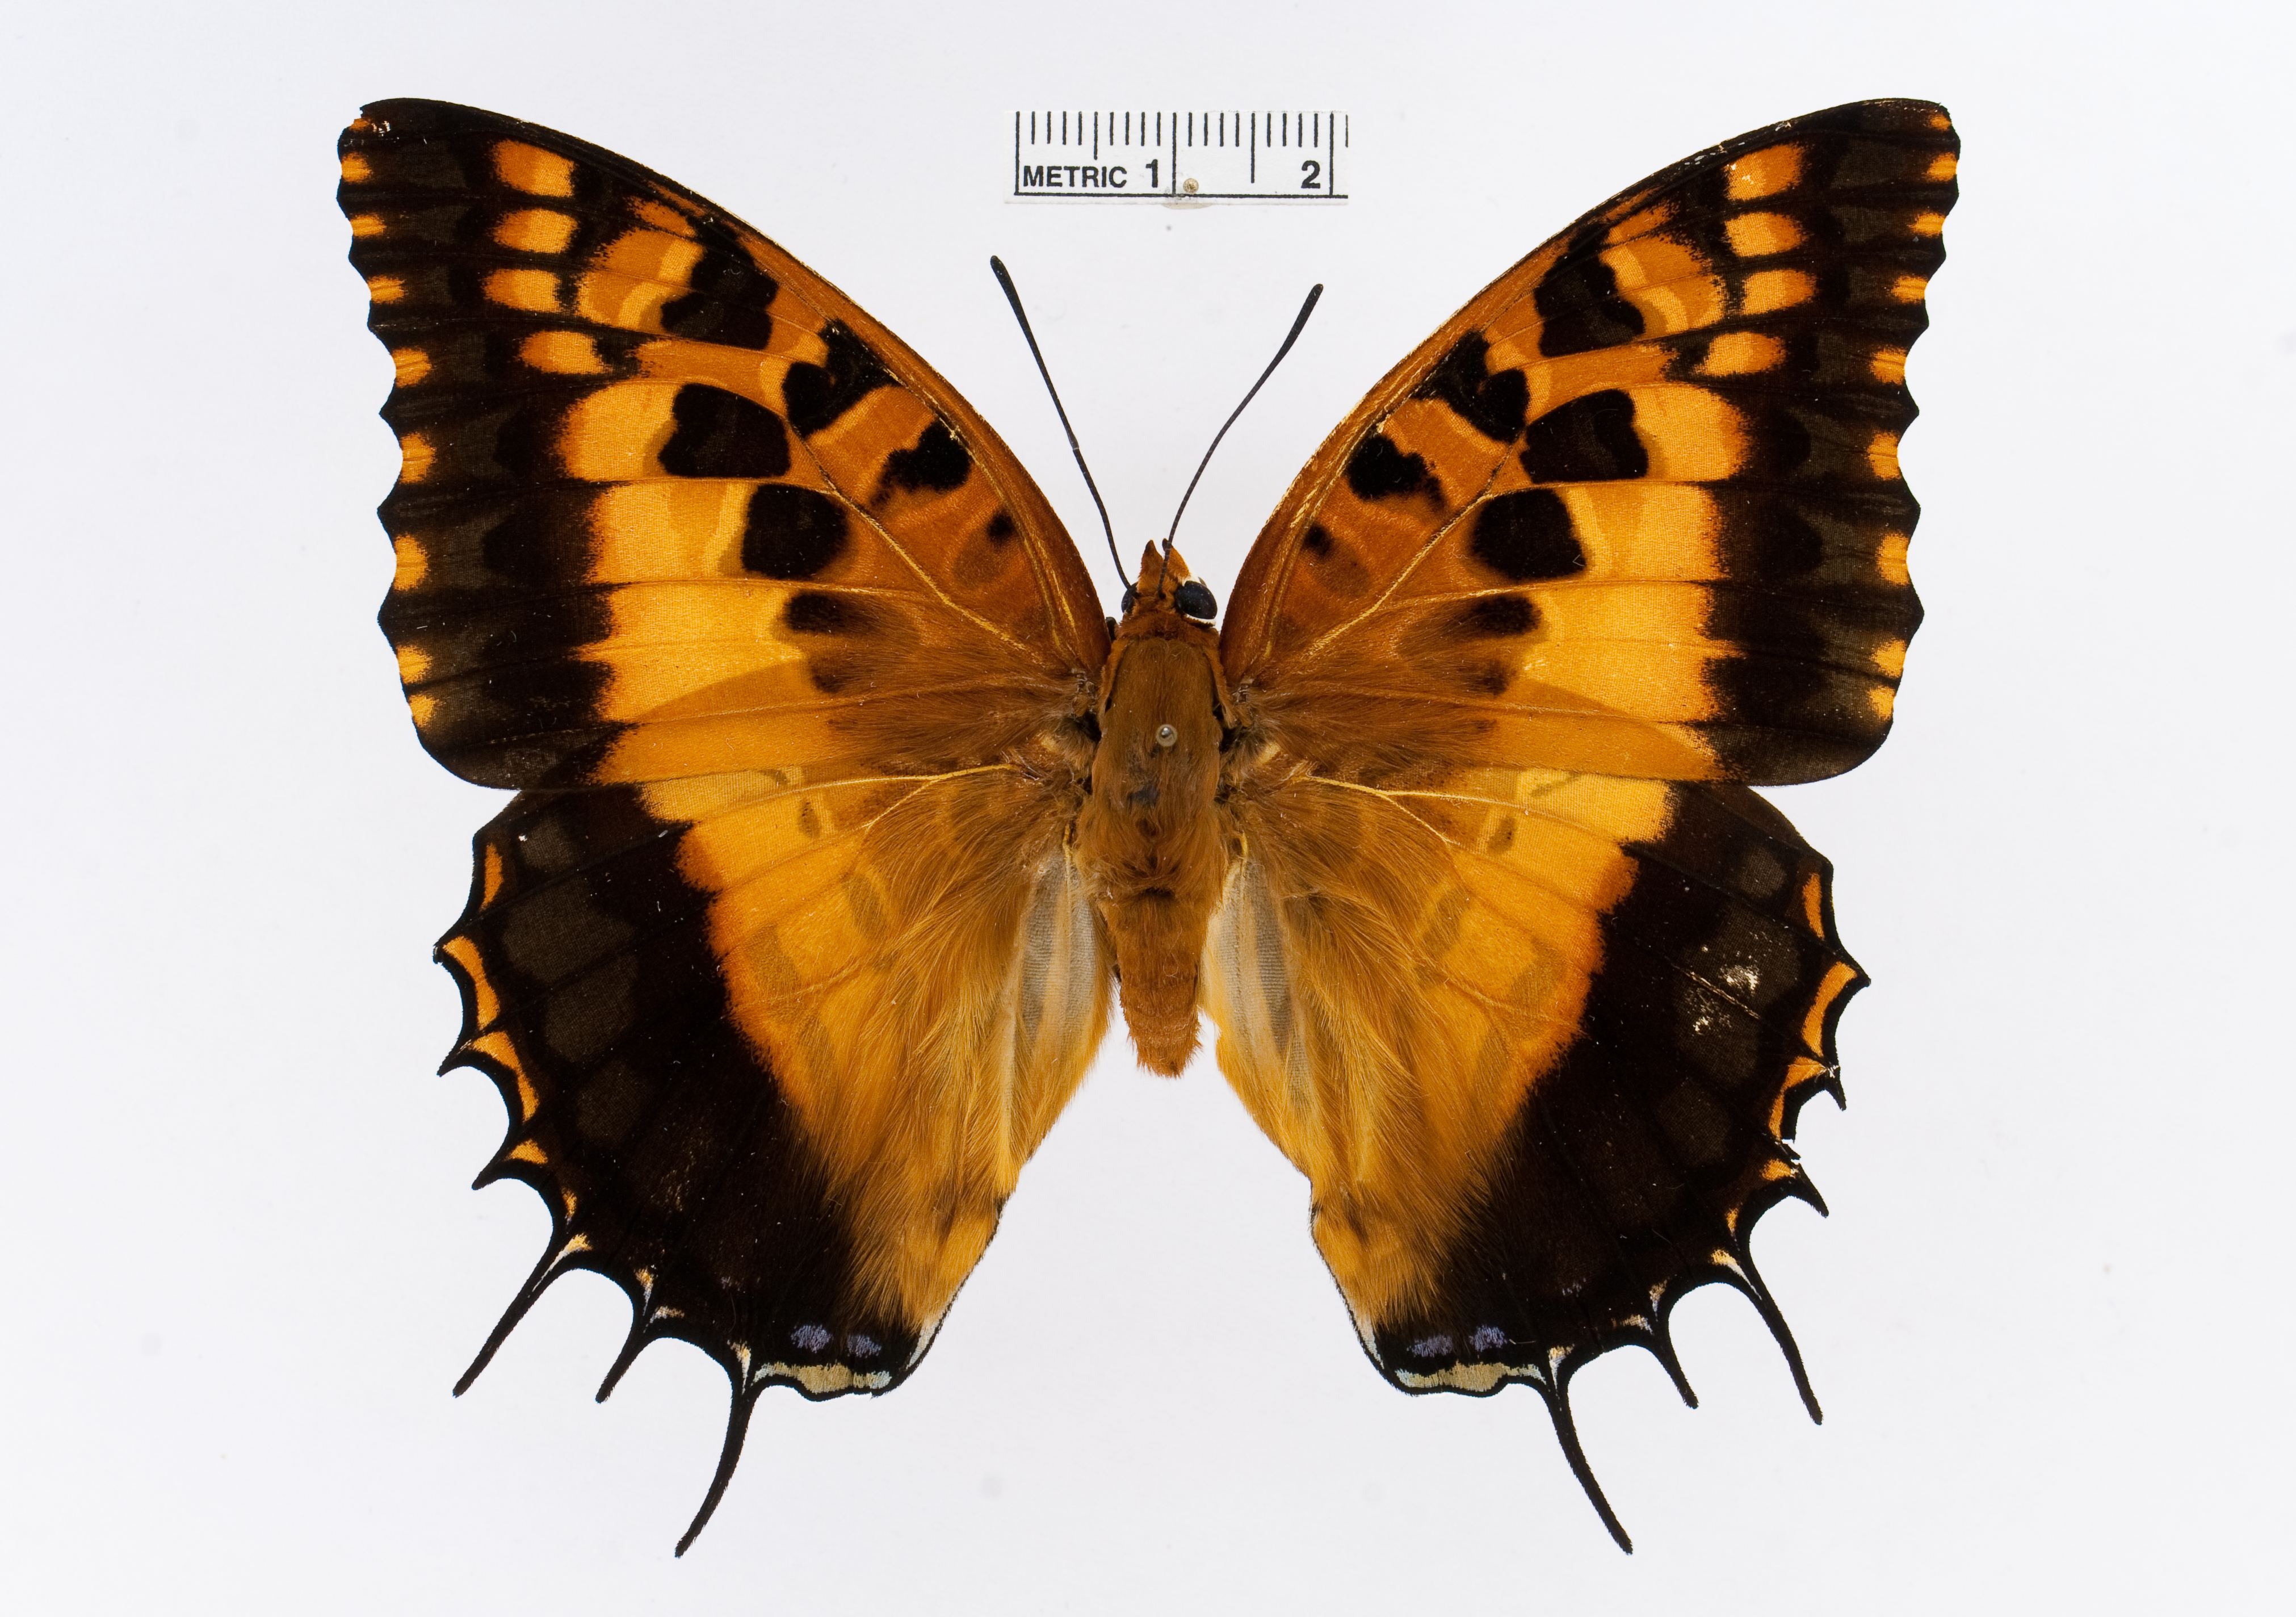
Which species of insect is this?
Charaxes andranadorus
